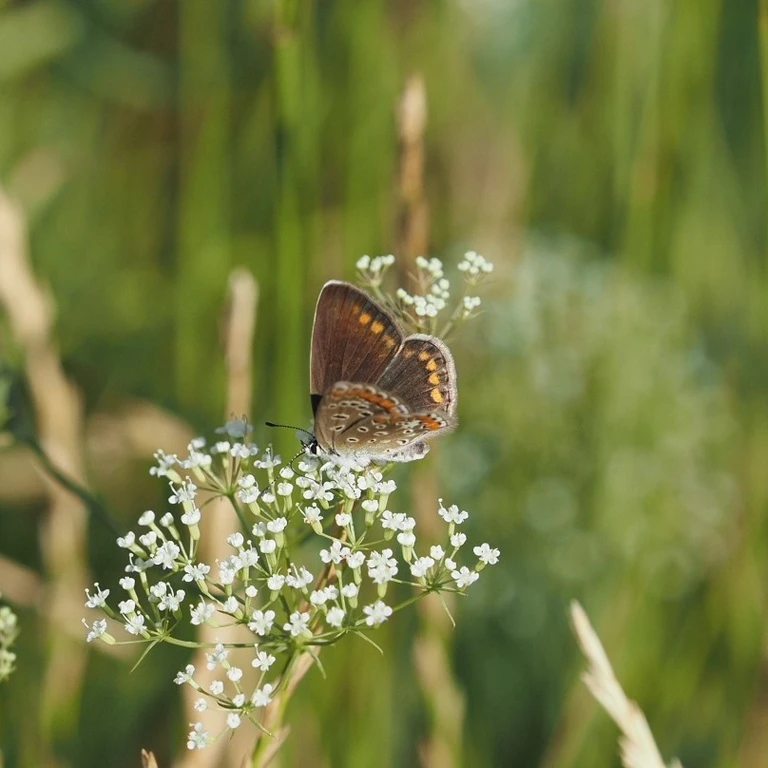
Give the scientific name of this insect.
Polyommatus icarus
